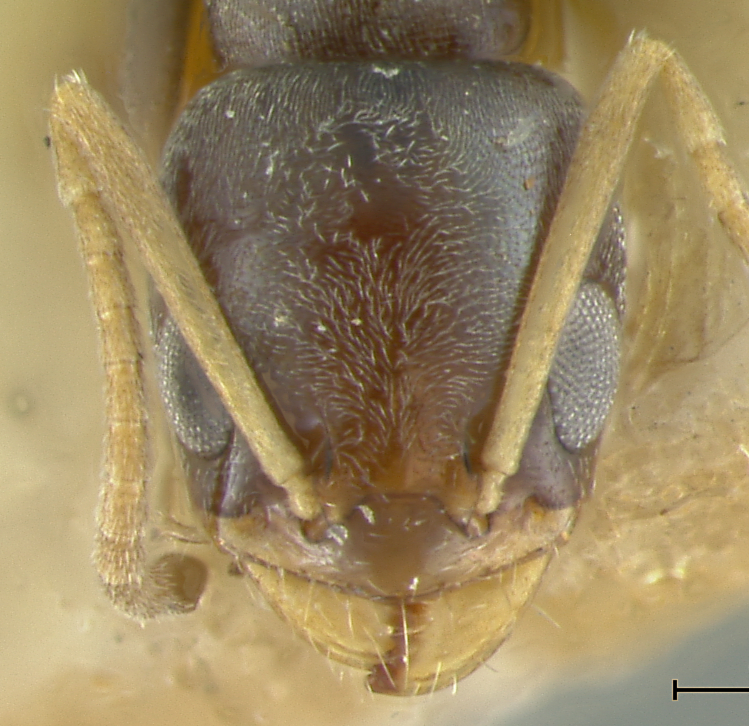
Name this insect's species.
Forelius chlaybaeus
